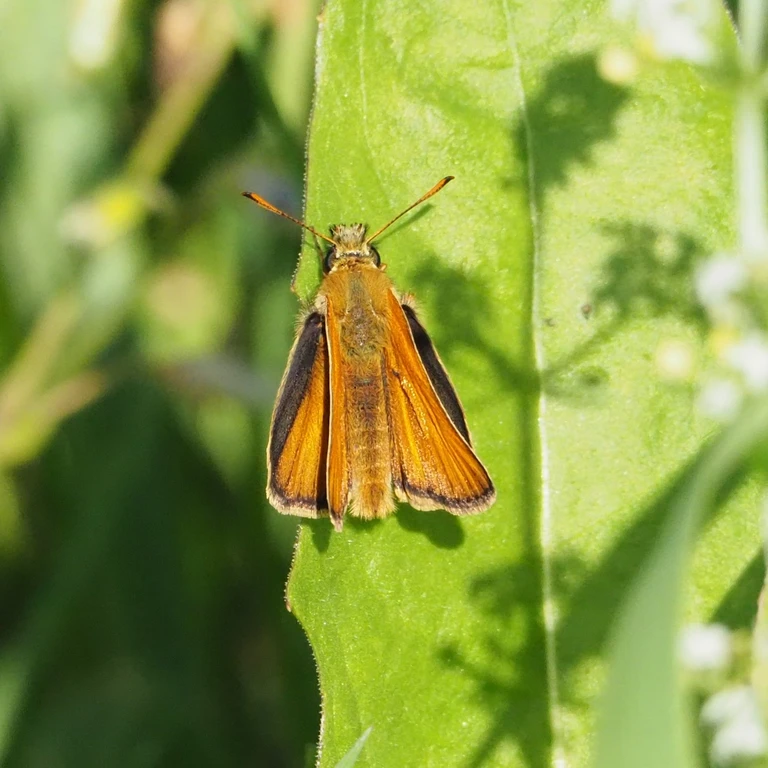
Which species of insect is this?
Thymelicus sylvestris
